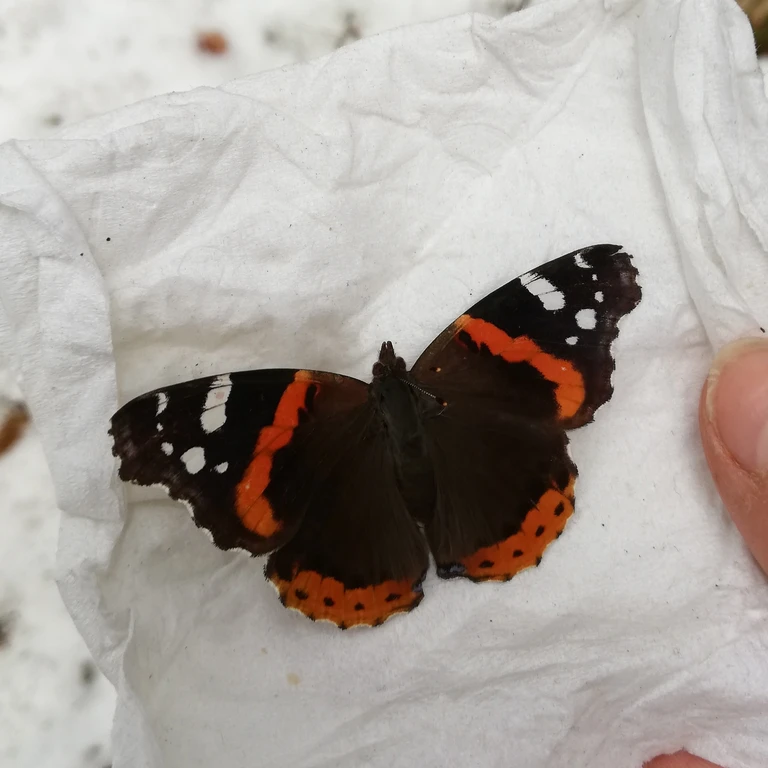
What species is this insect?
Vanessa atalanta
